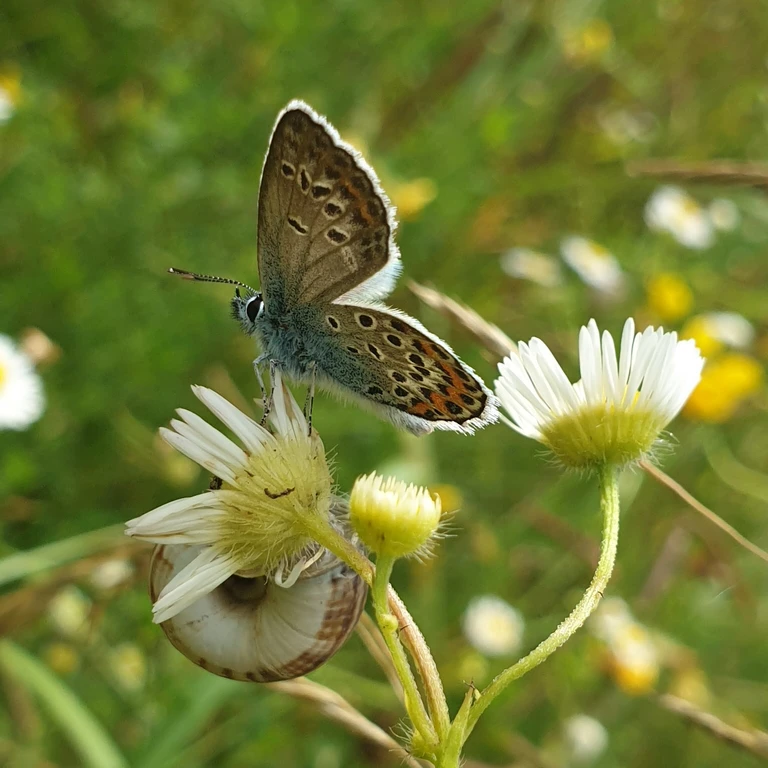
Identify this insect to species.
Plebejus argus
